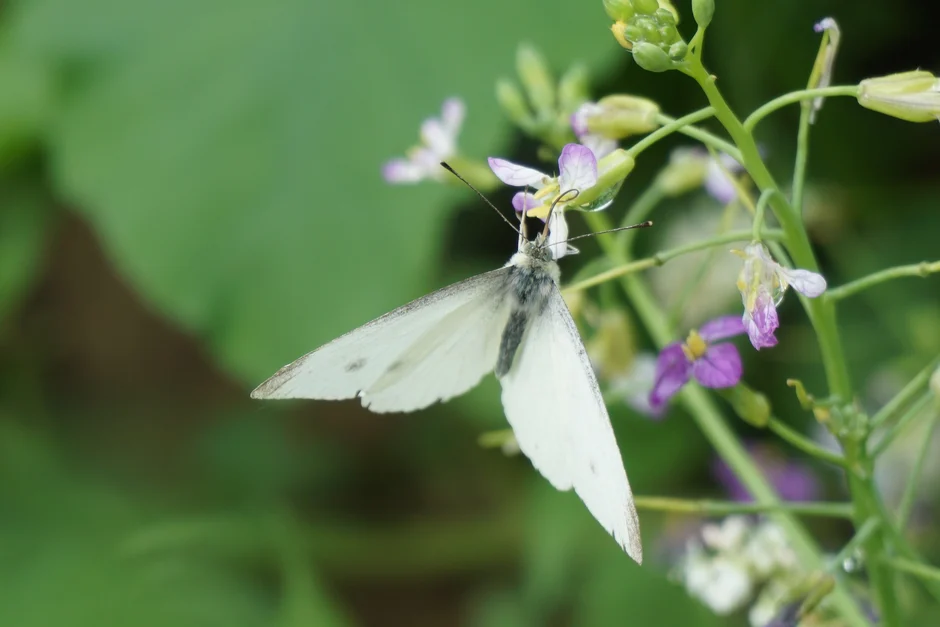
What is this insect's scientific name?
Pieris rapae
